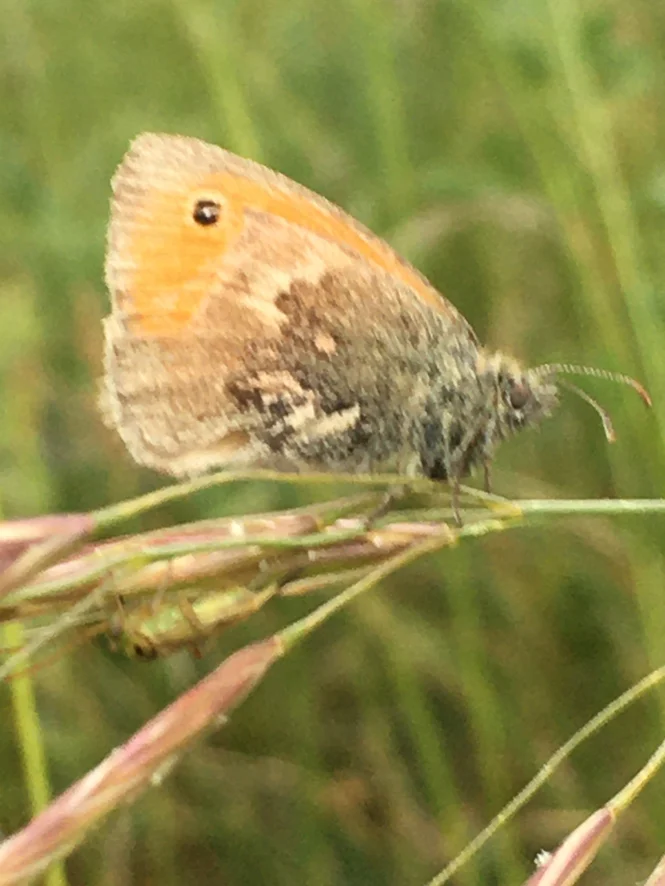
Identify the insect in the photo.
Coenonympha pamphilus
